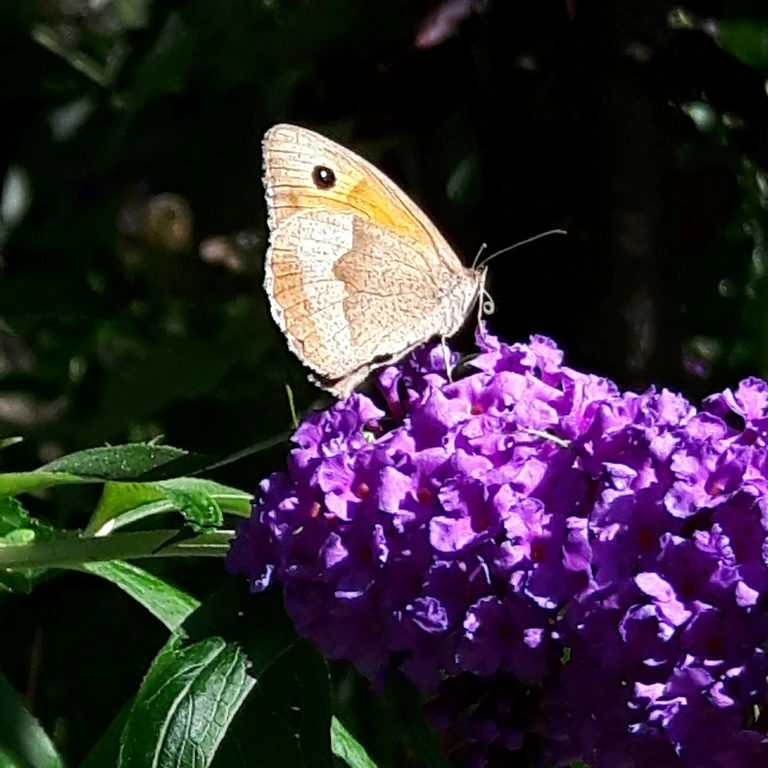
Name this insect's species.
Maniola jurtina
